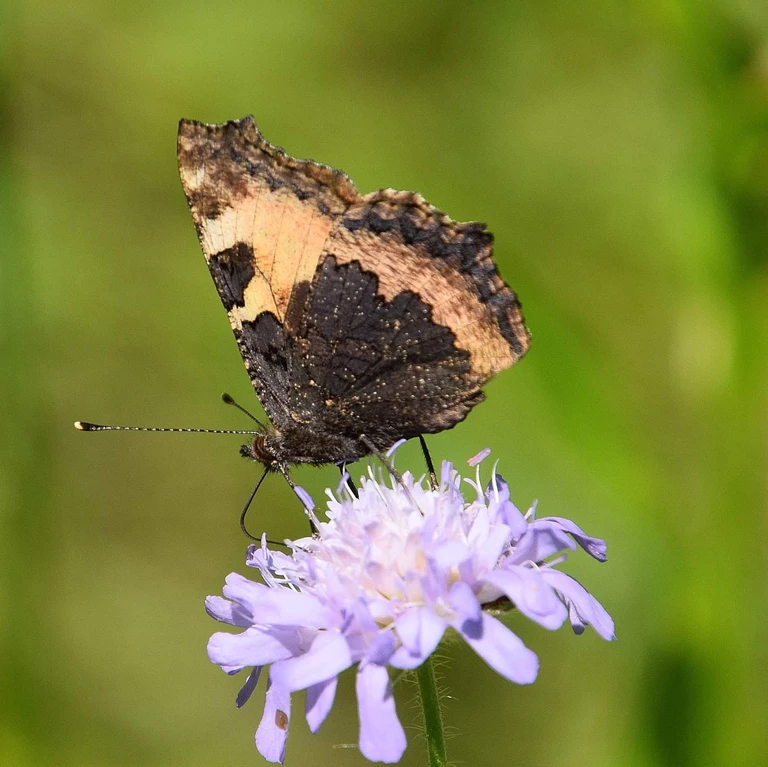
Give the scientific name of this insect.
Aglais urticae
